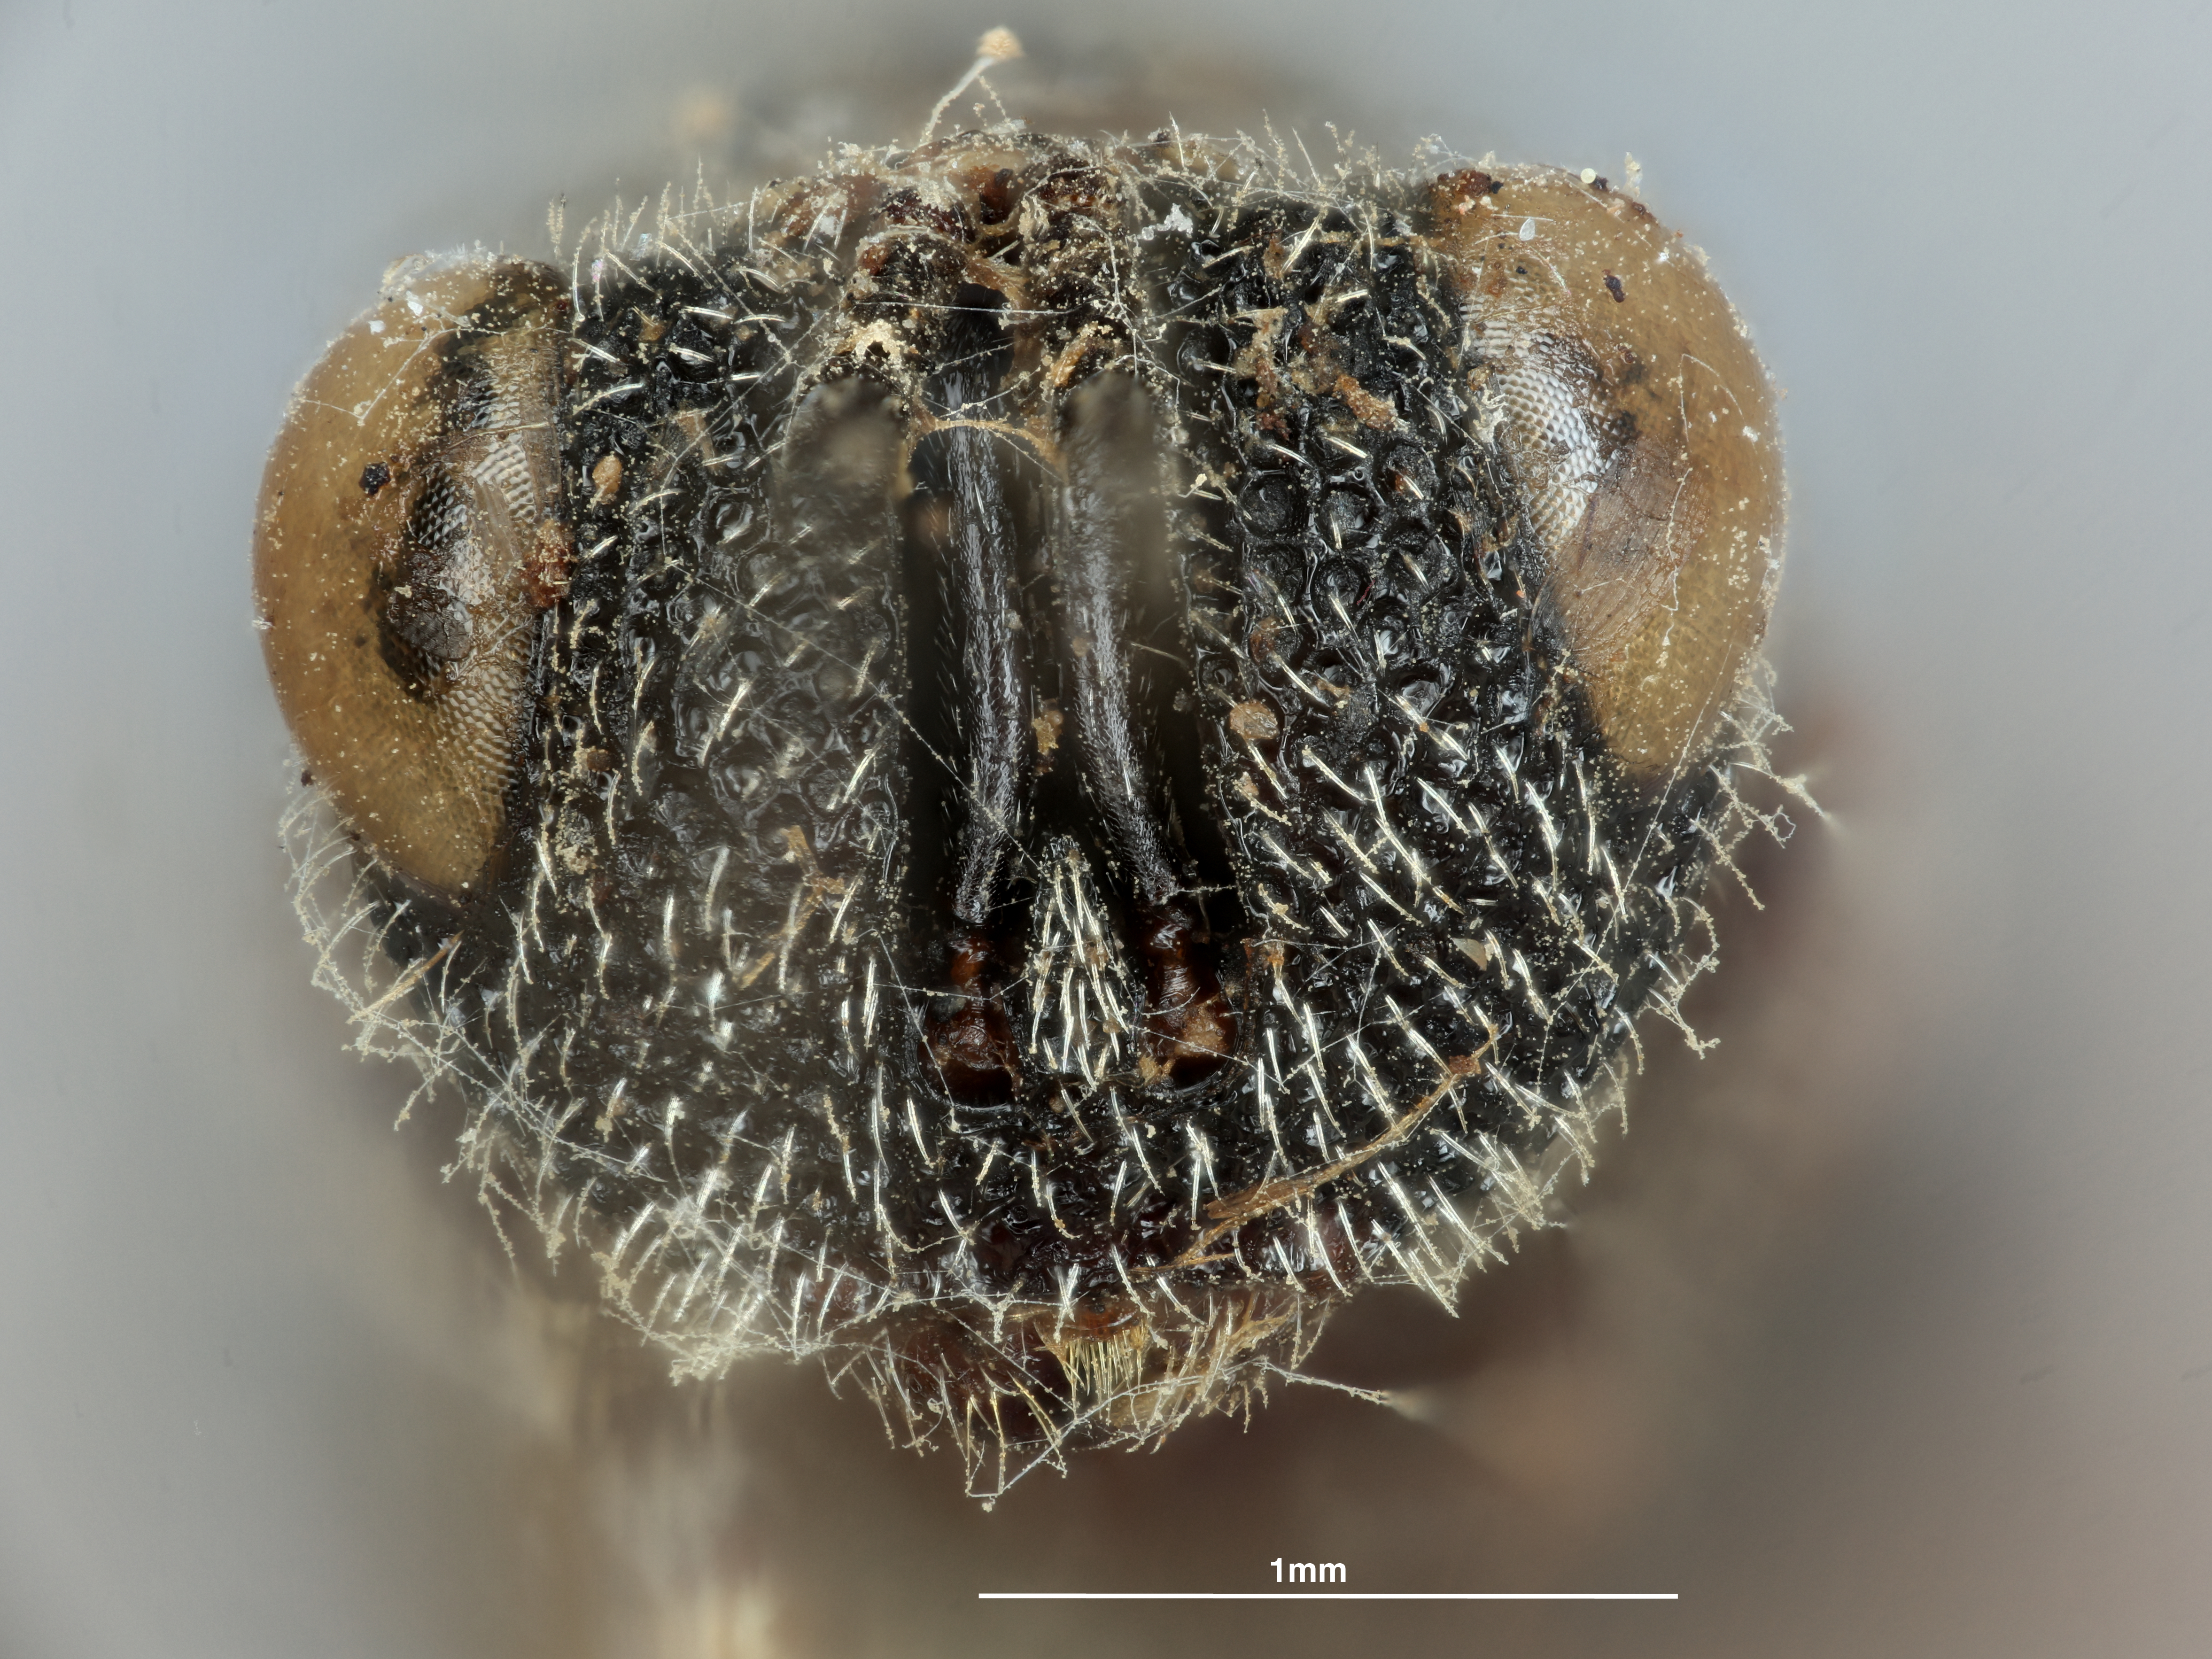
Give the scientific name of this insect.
Smicra gigantea
